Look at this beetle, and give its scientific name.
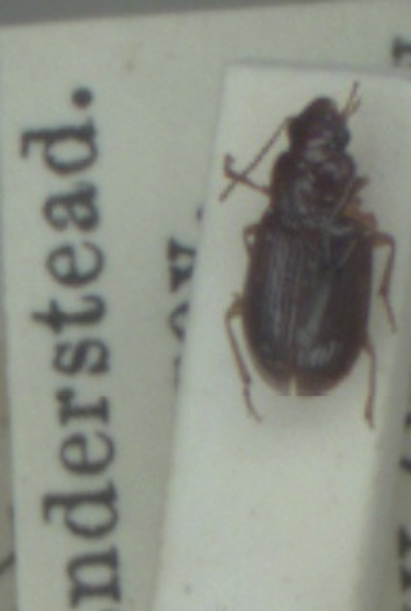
Bradycellus verbasci
